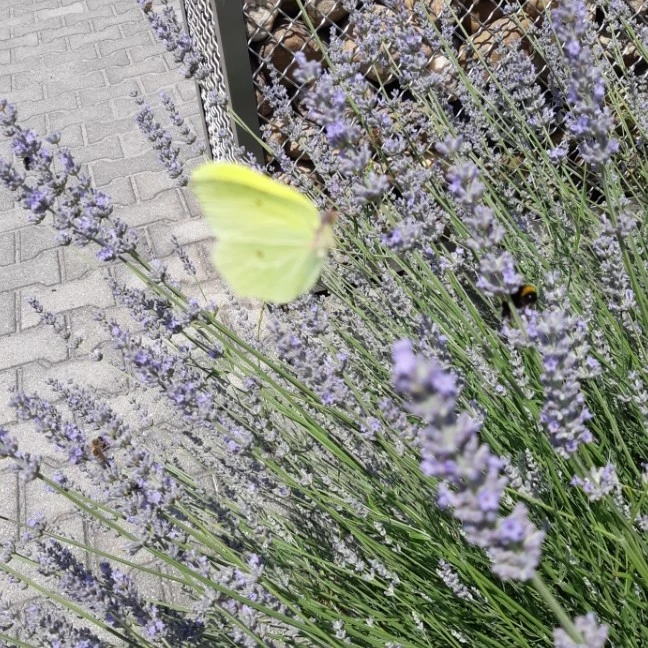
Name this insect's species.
Gonepteryx rhamni
